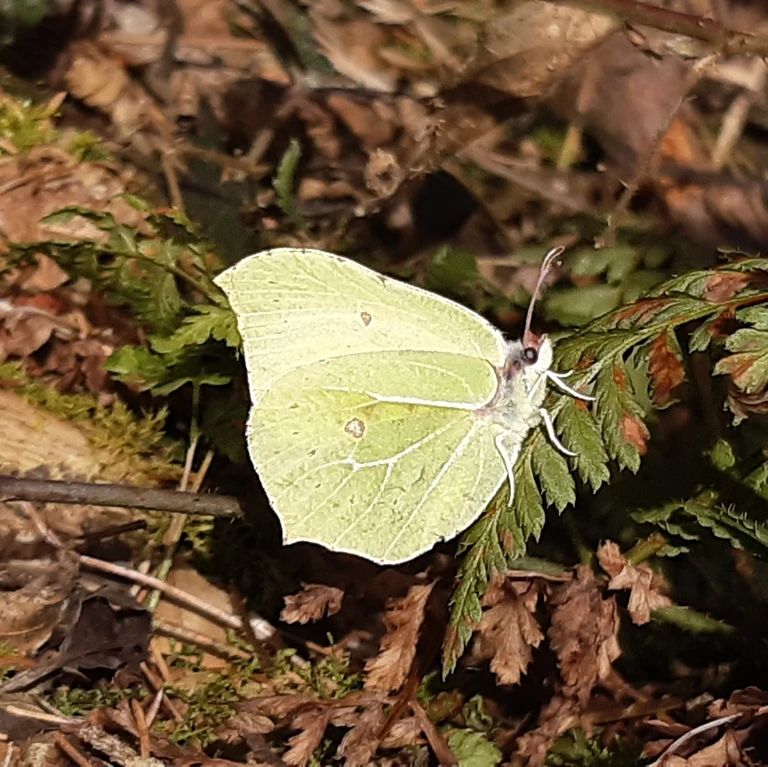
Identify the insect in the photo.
Gonepteryx rhamni
